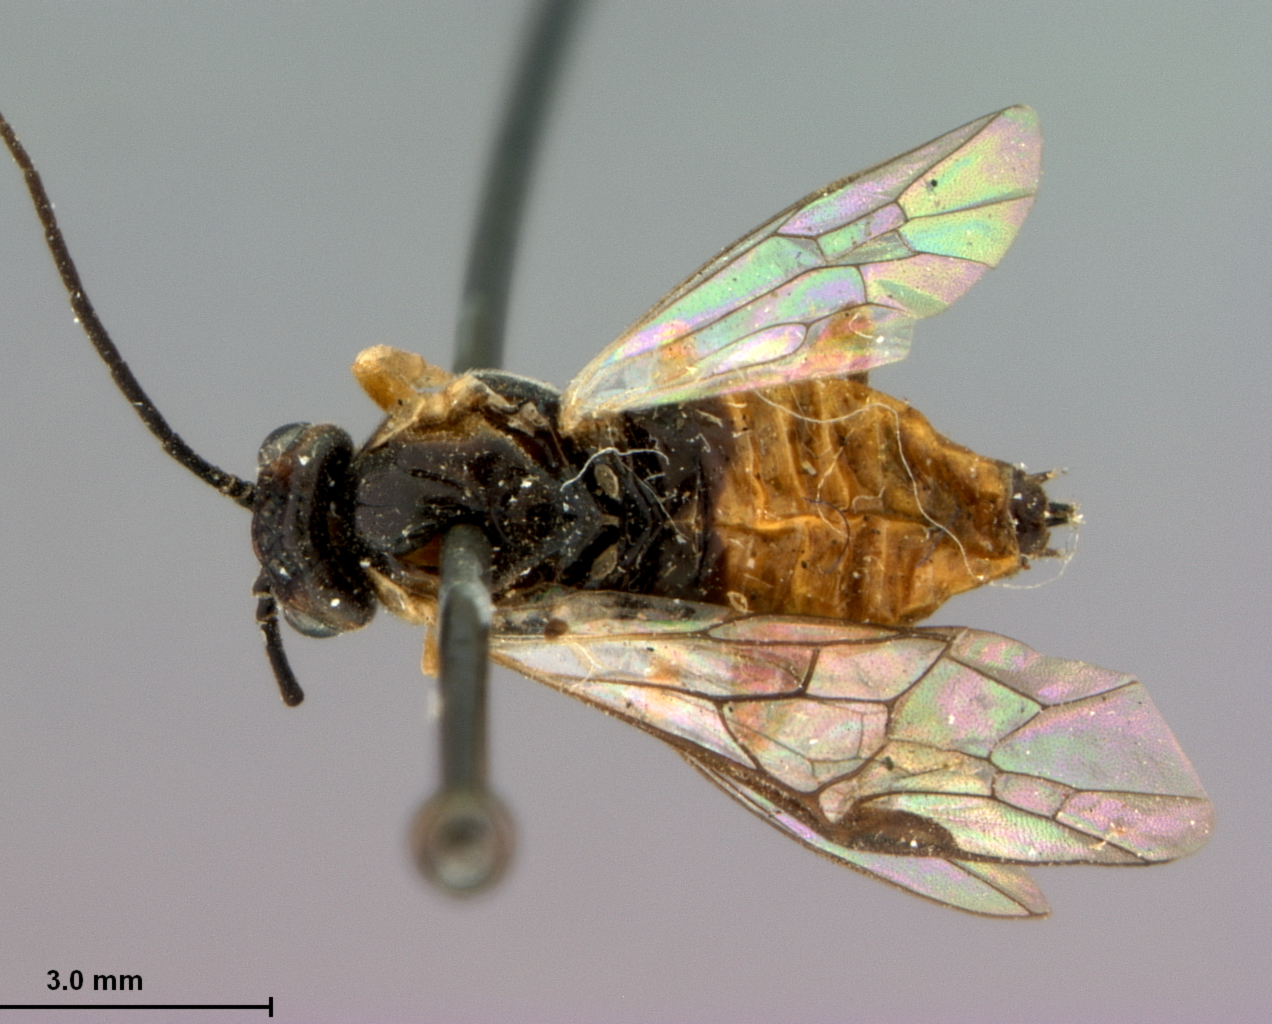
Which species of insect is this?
Pteronus populi
